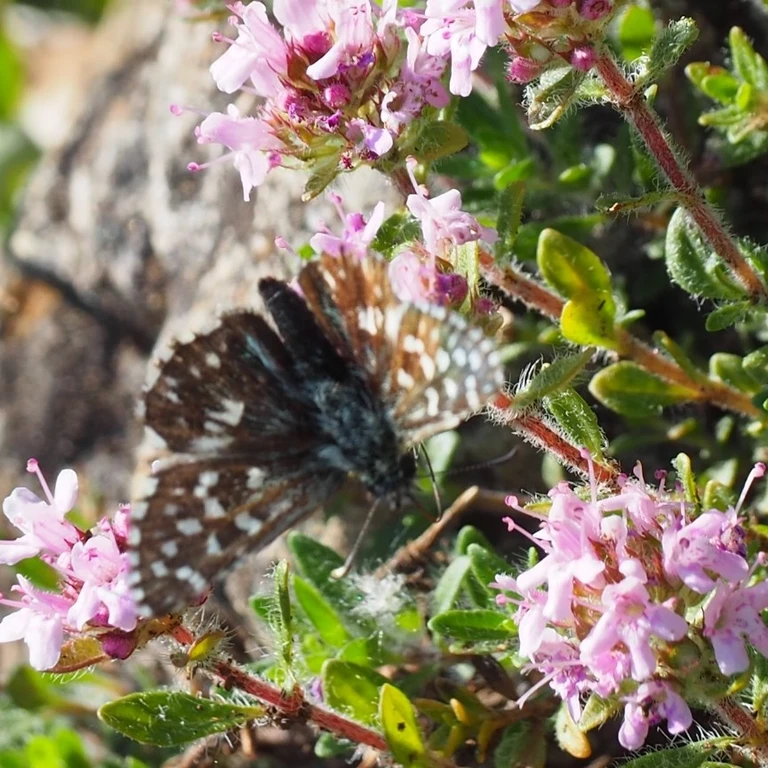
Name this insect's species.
Pyrgus malvae
